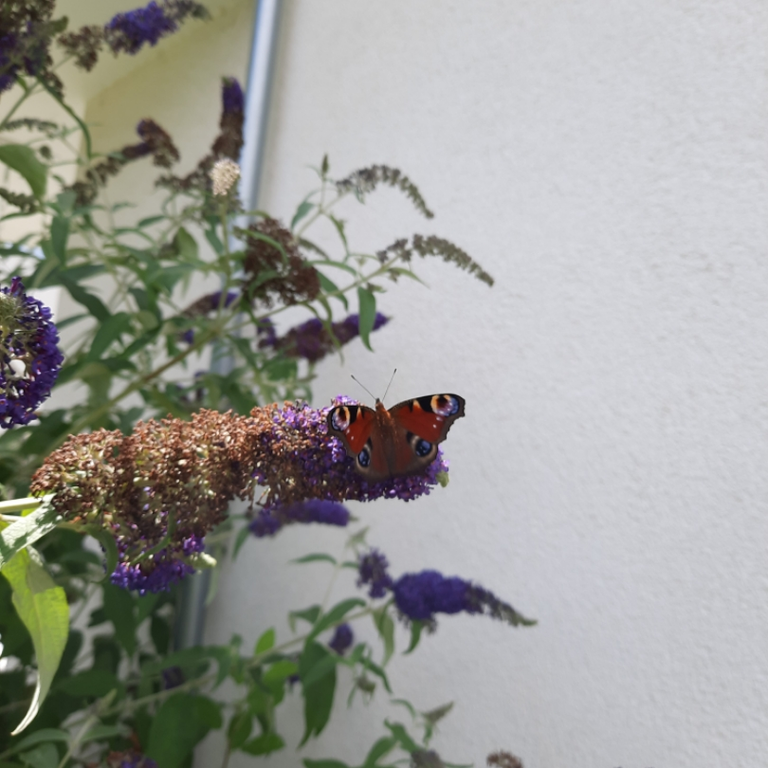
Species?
Aglais io
